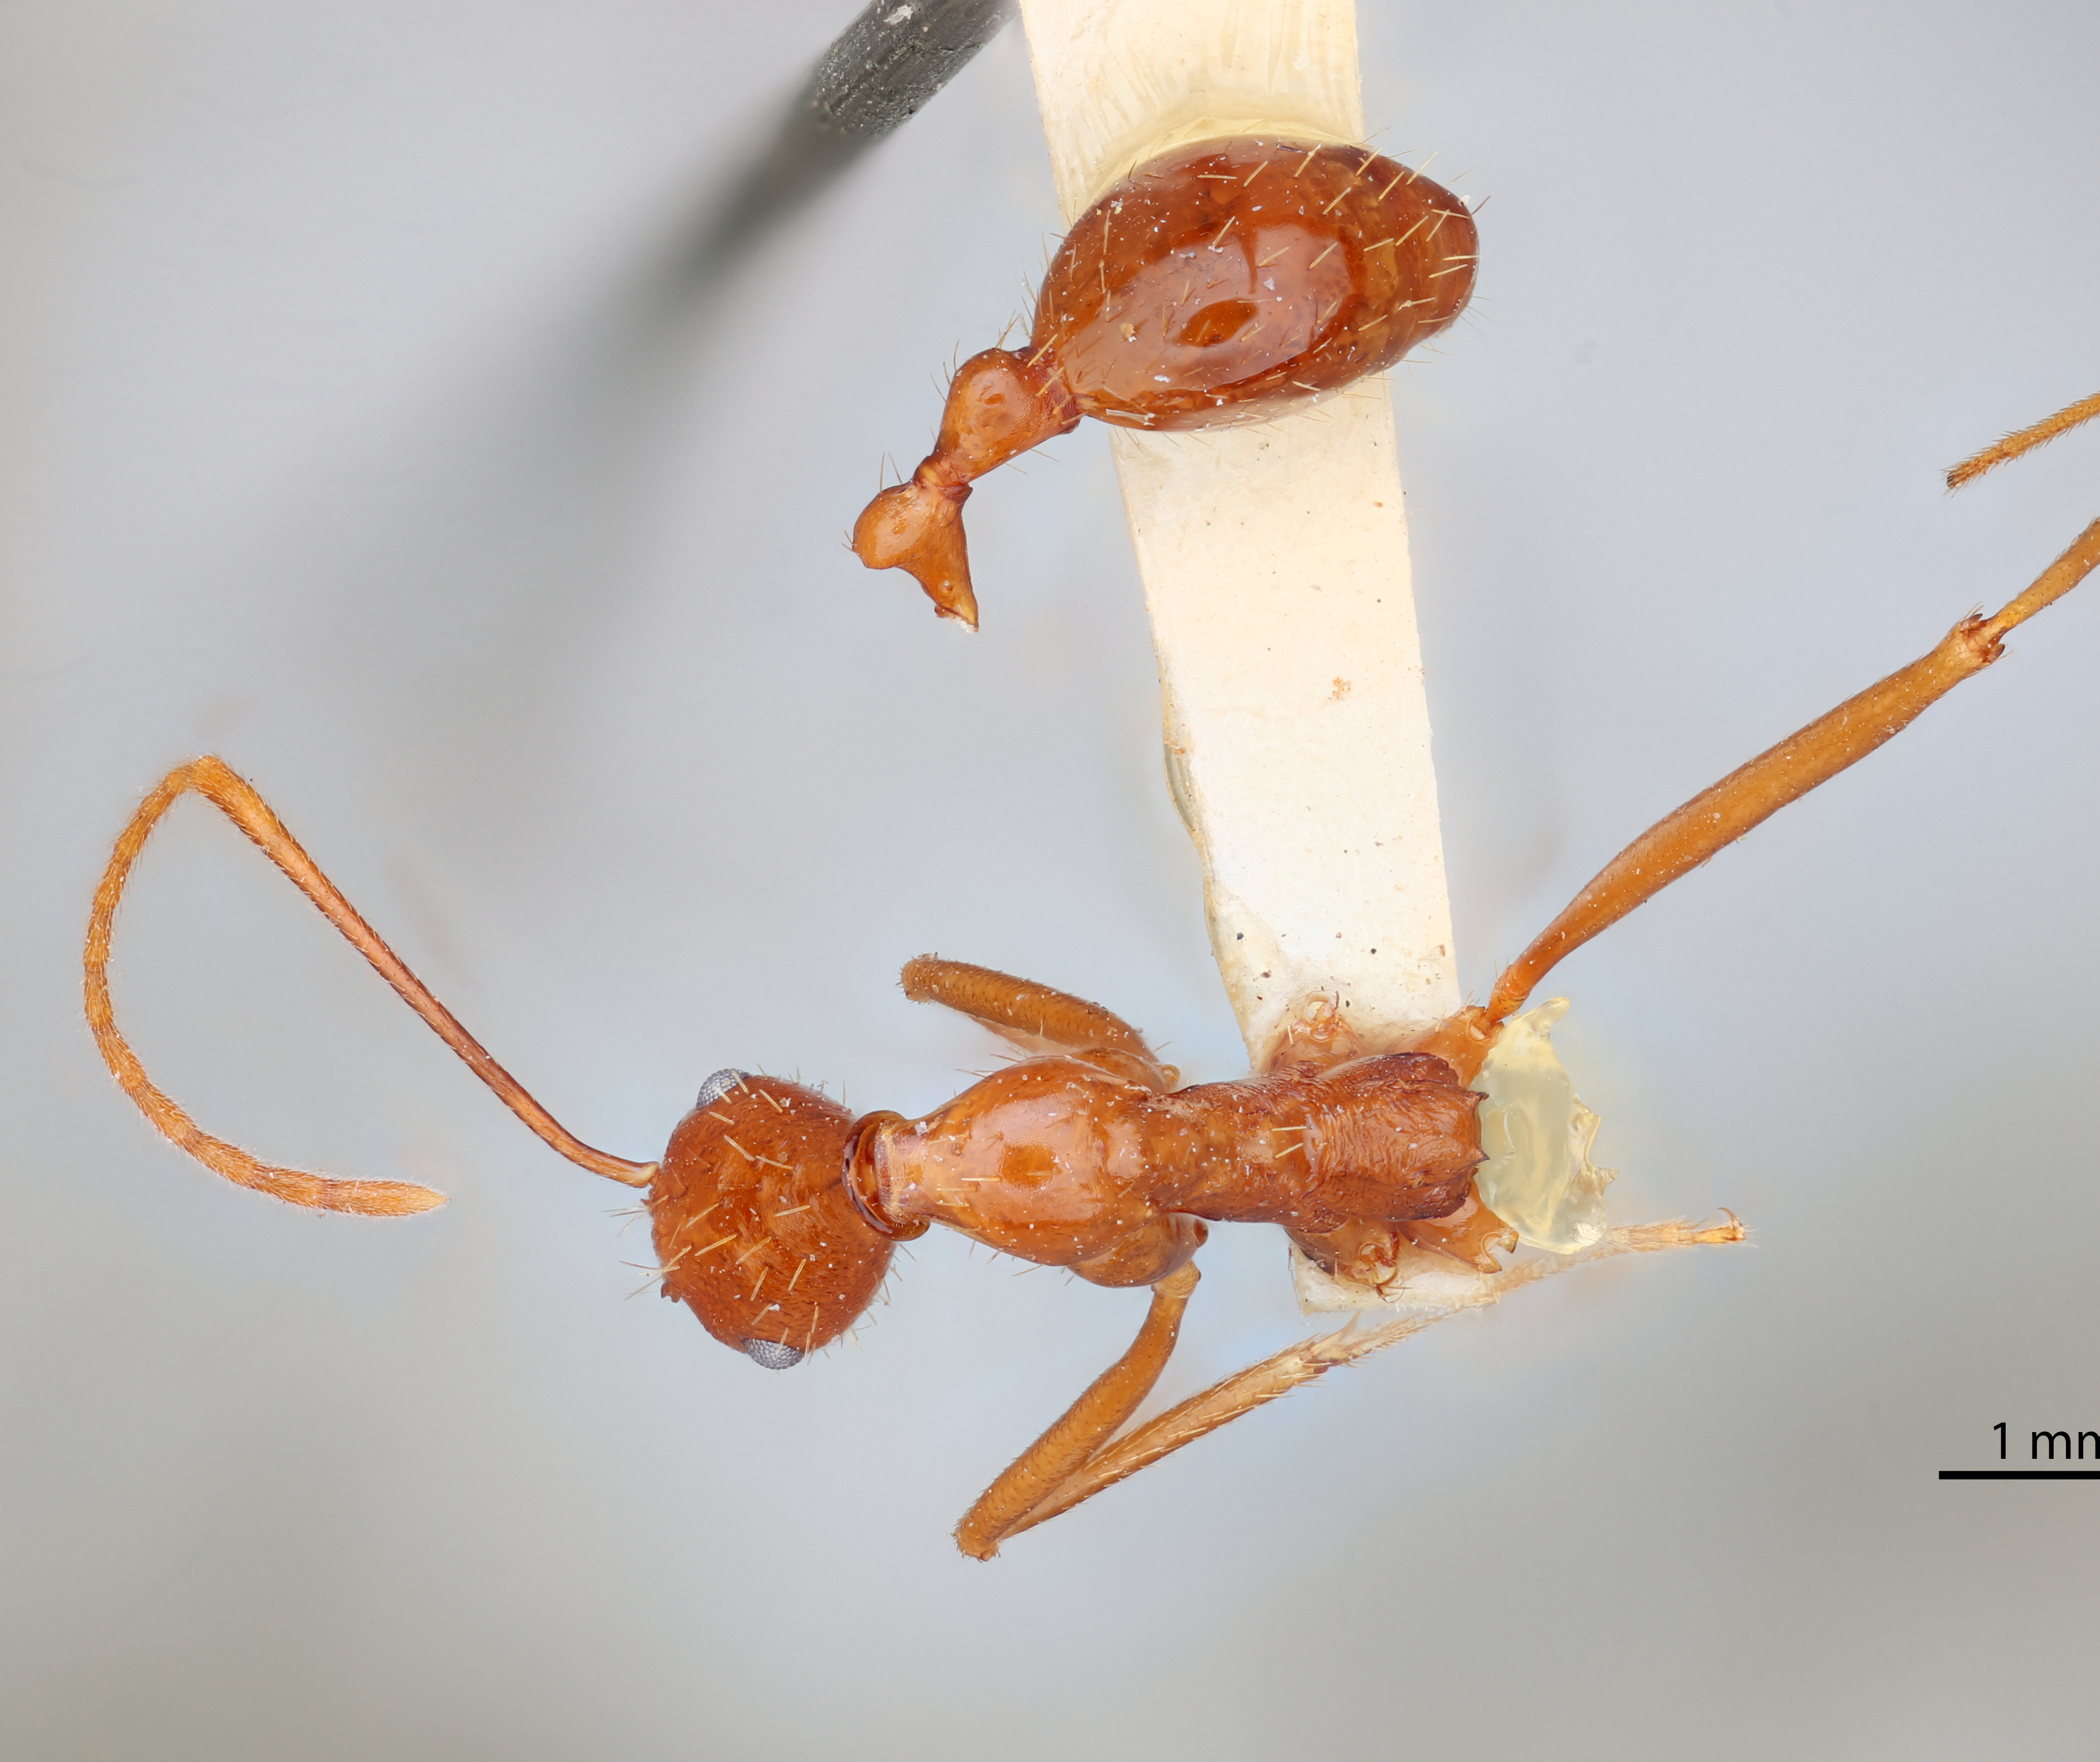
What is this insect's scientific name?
Ischnomyrmex mexicanum
